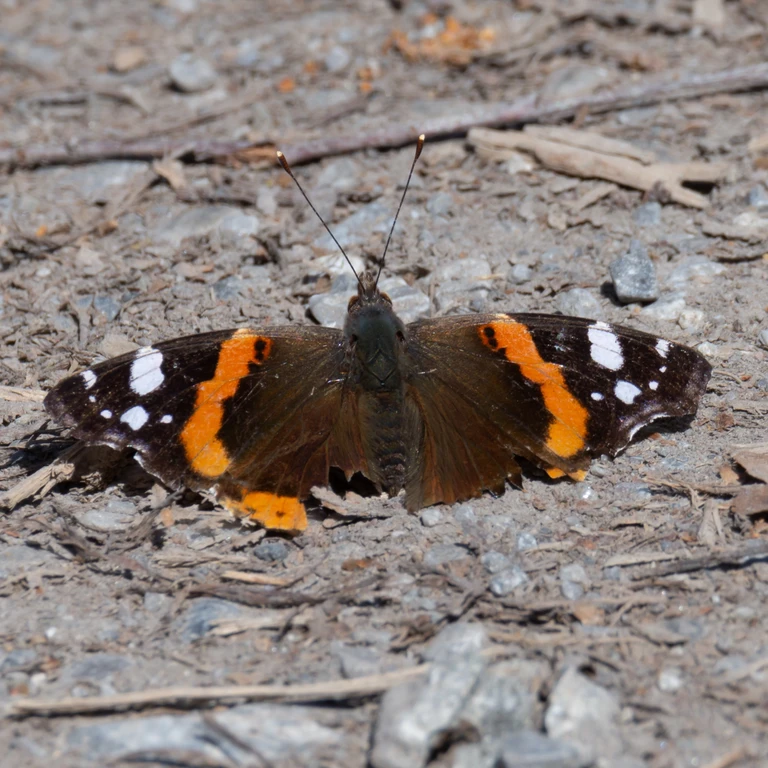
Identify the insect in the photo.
Vanessa atalanta
